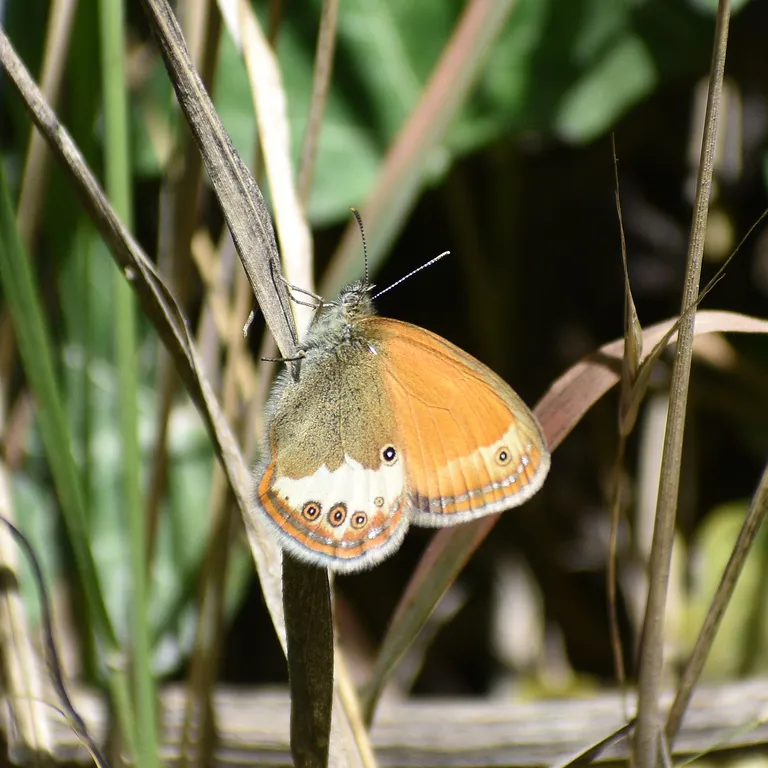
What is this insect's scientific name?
Coenonympha arcania
